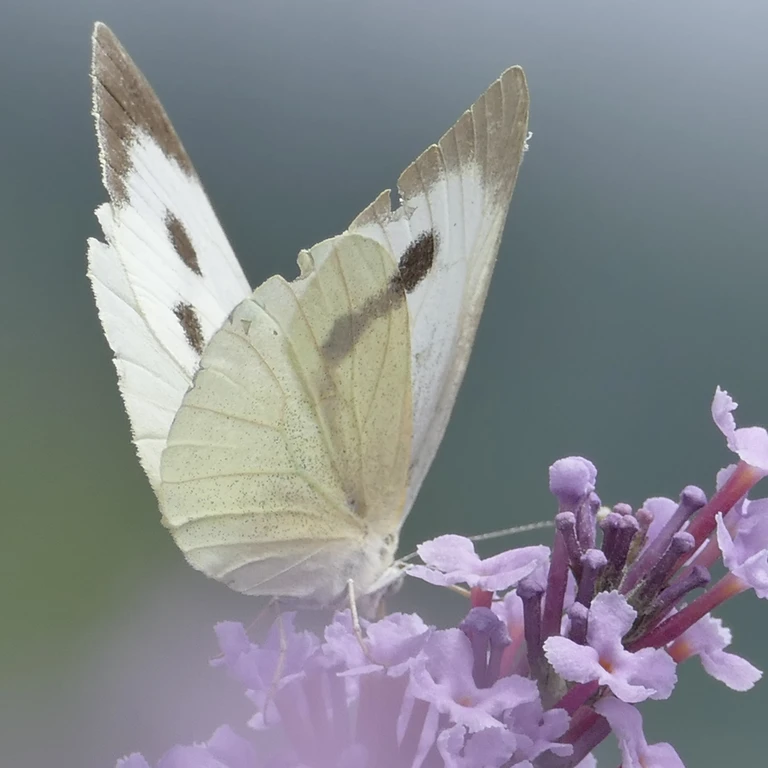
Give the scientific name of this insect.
Pieris brassicae
